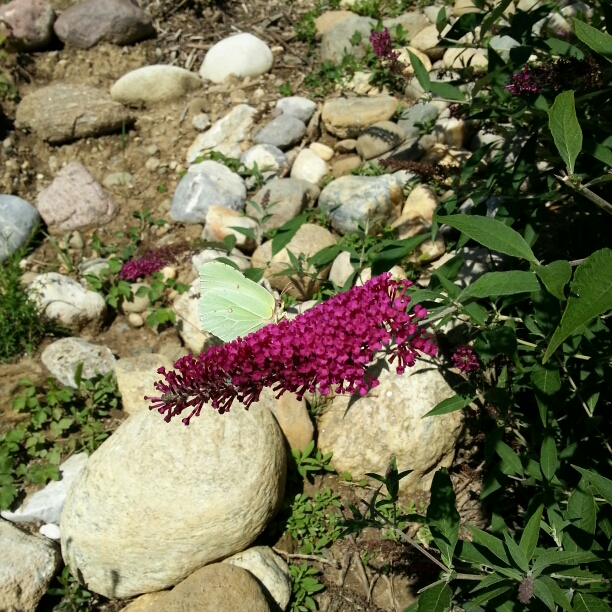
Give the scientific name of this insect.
Gonepteryx rhamni
